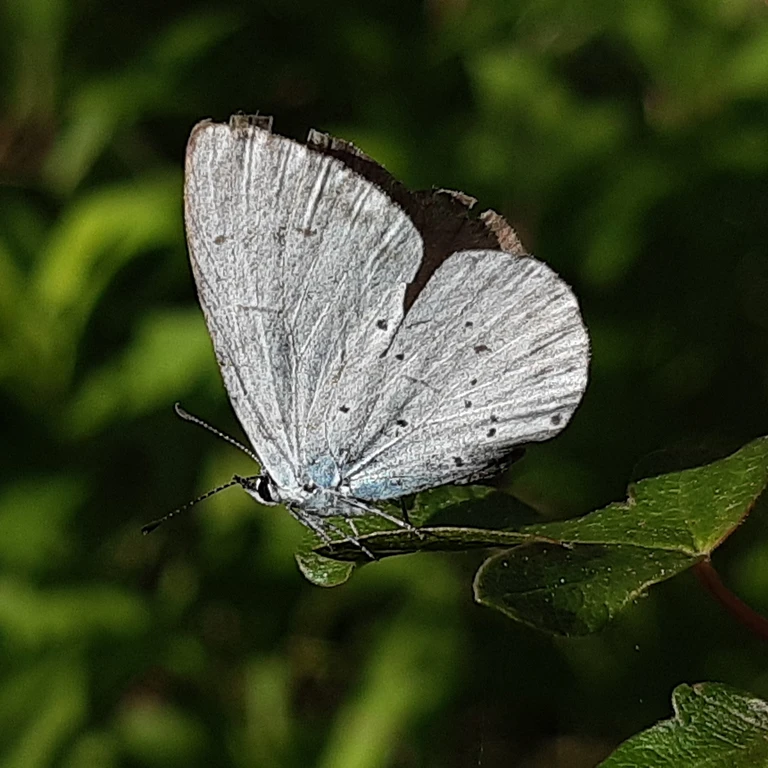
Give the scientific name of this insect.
Celastrina argiolus
